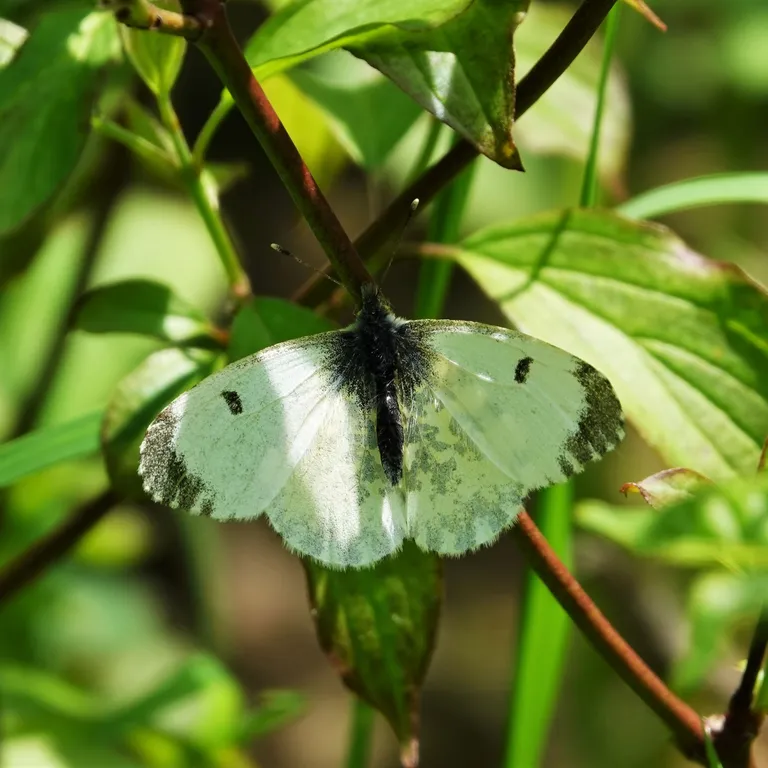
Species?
Anthocharis cardamines
